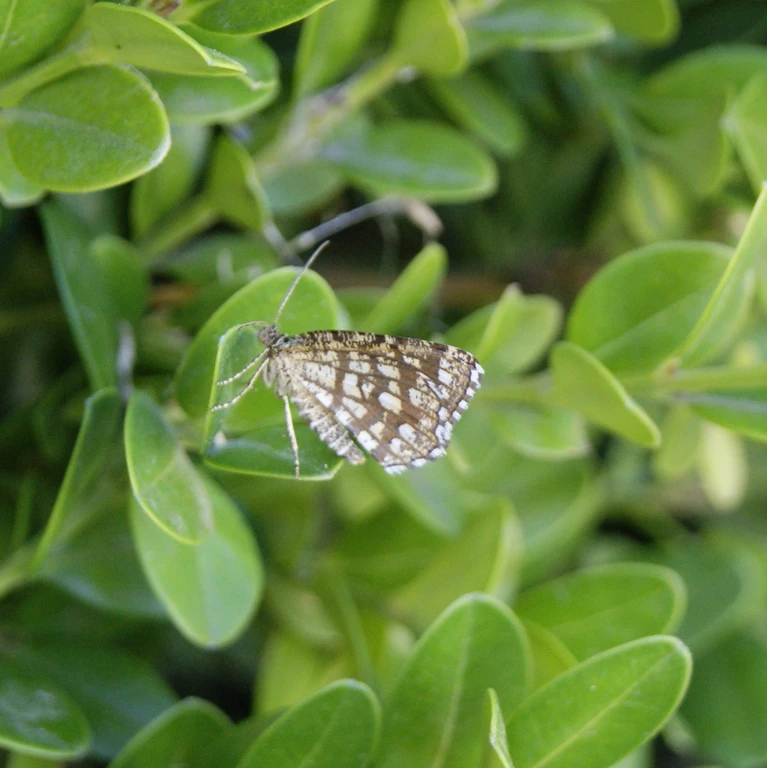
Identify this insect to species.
Chiasmia clathrata
